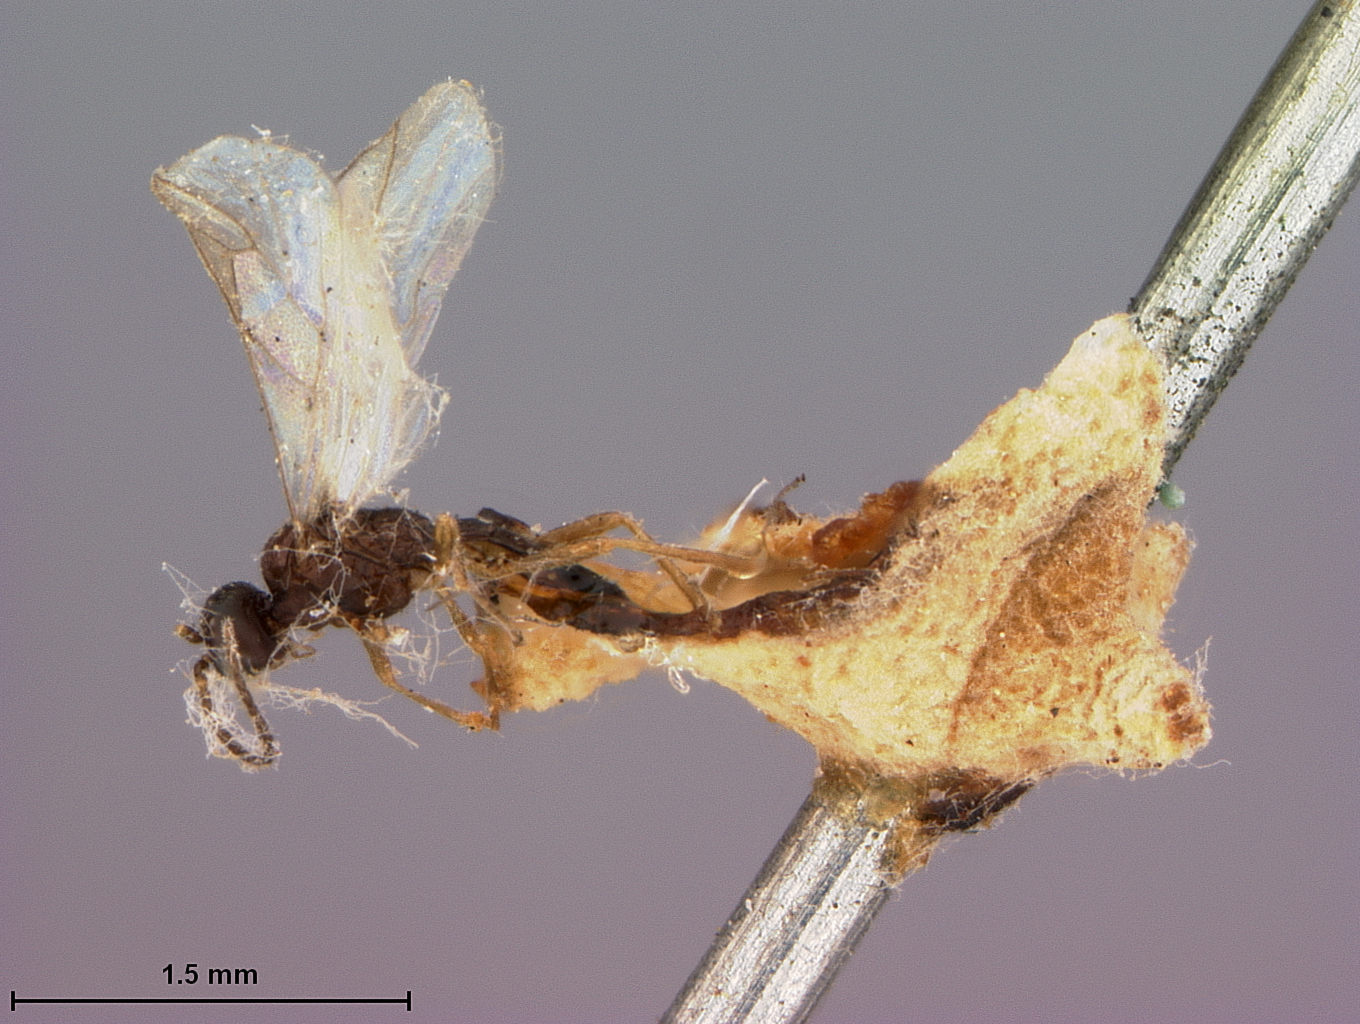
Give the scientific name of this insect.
Aphidius laetucaphis
